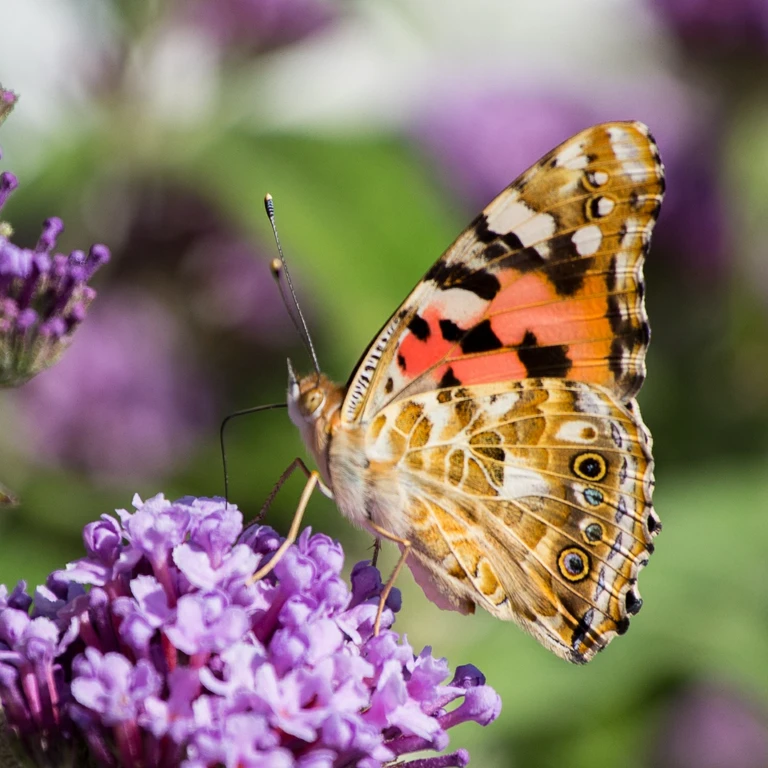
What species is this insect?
Vanessa cardui
